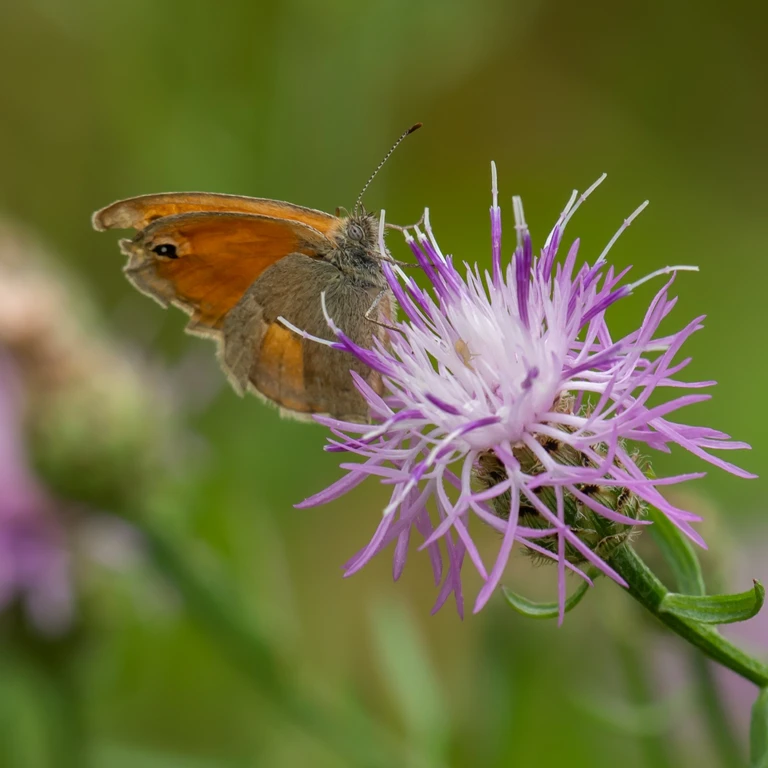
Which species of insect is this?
Coenonympha pamphilus
